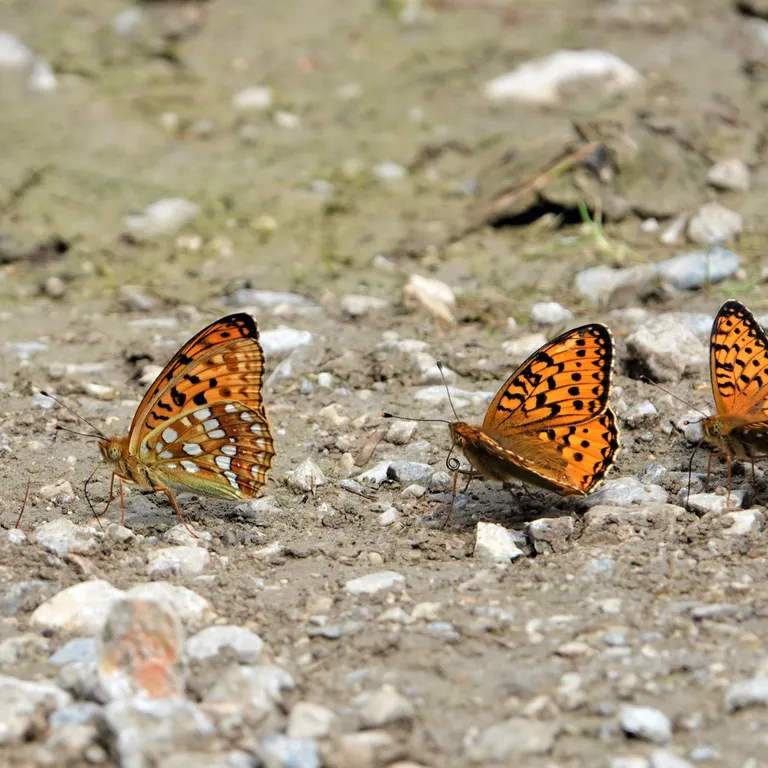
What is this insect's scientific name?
Fabriciana adippe
